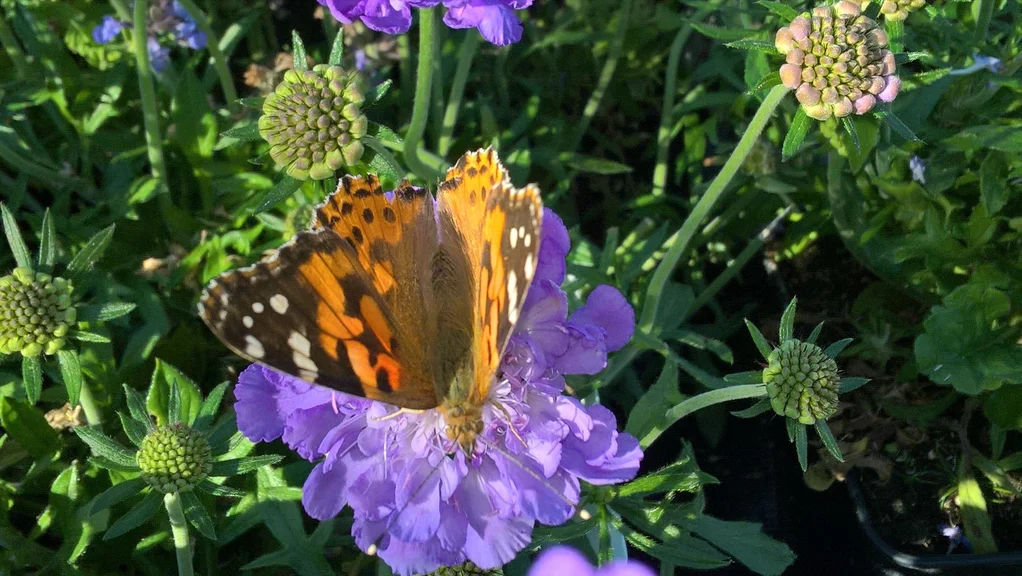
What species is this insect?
Vanessa cardui
